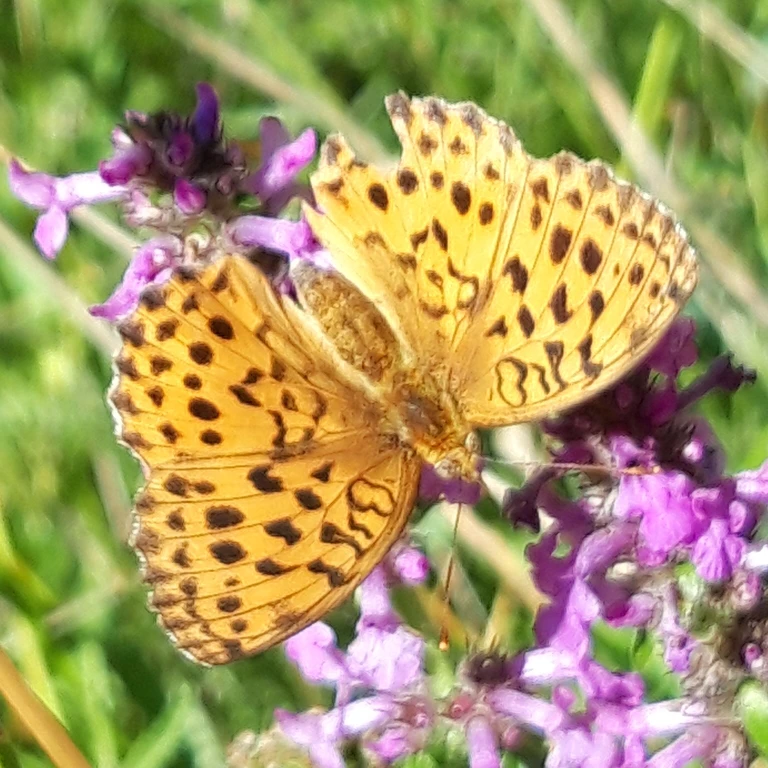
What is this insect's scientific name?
Brenthis daphne
